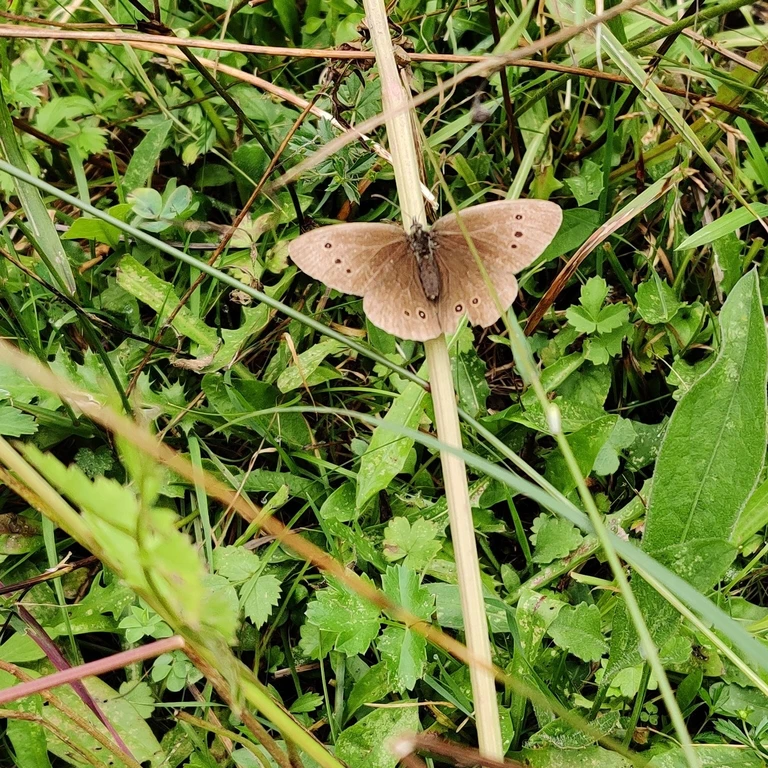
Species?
Aphantopus hyperantus
